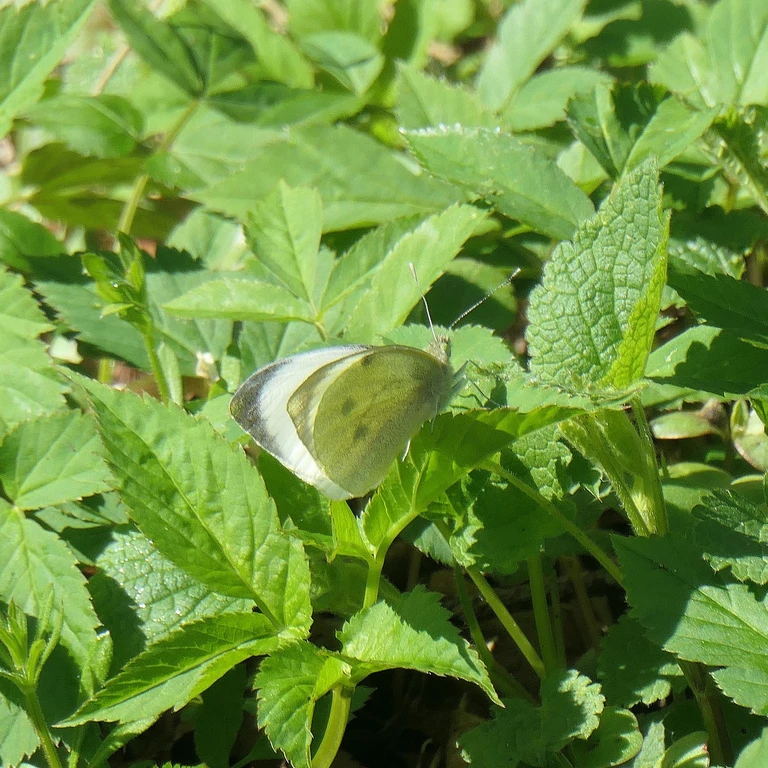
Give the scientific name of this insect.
Pieris brassicae
